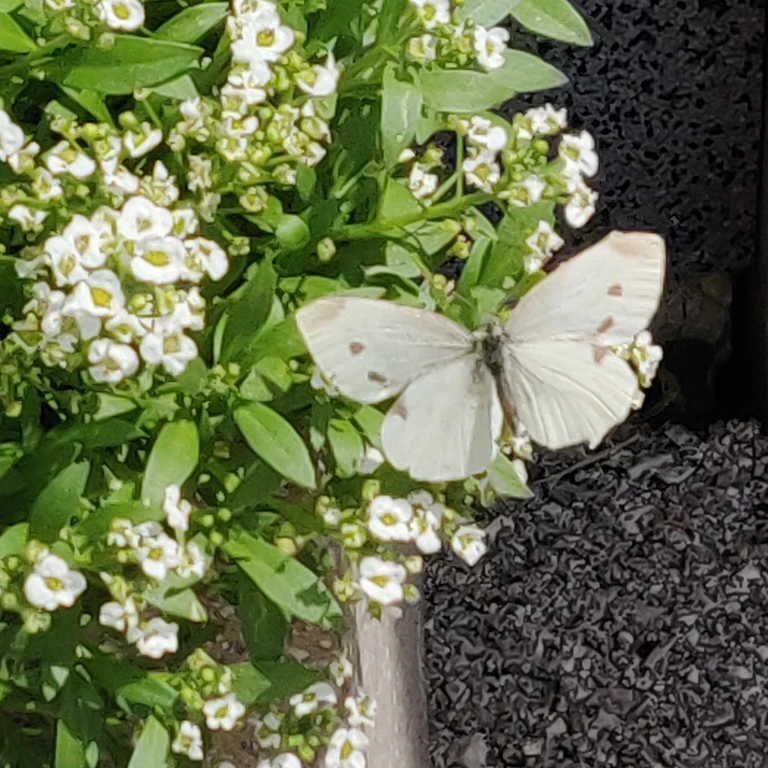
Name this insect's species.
Pieris rapae
